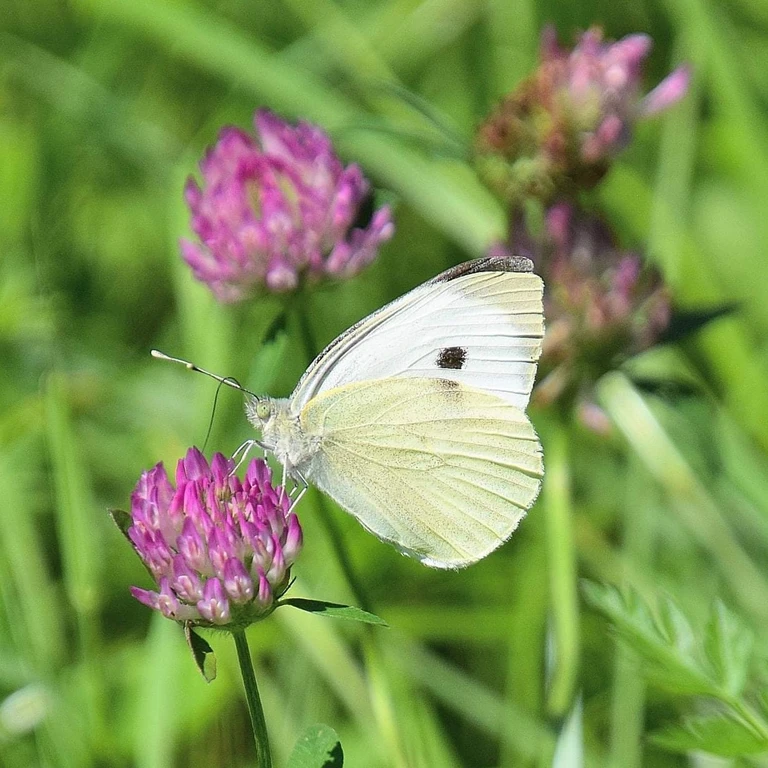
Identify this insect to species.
Pieris brassicae
